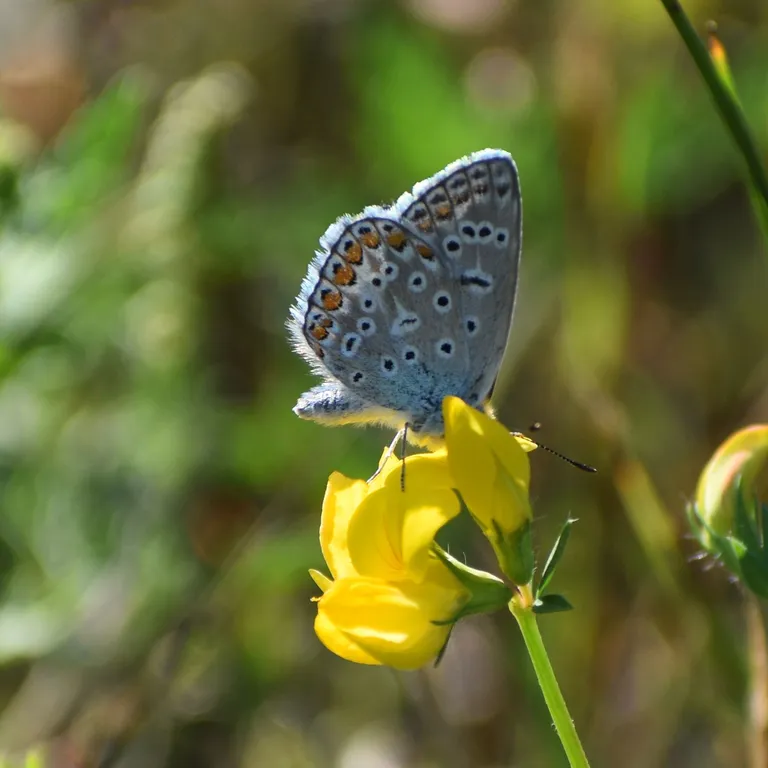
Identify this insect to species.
Polyommatus icarus
